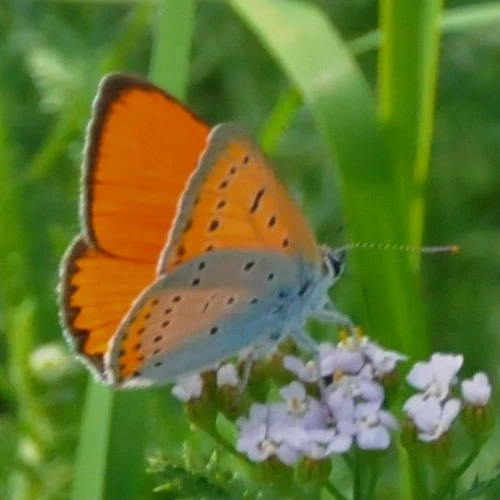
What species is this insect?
Lycaena dispar
